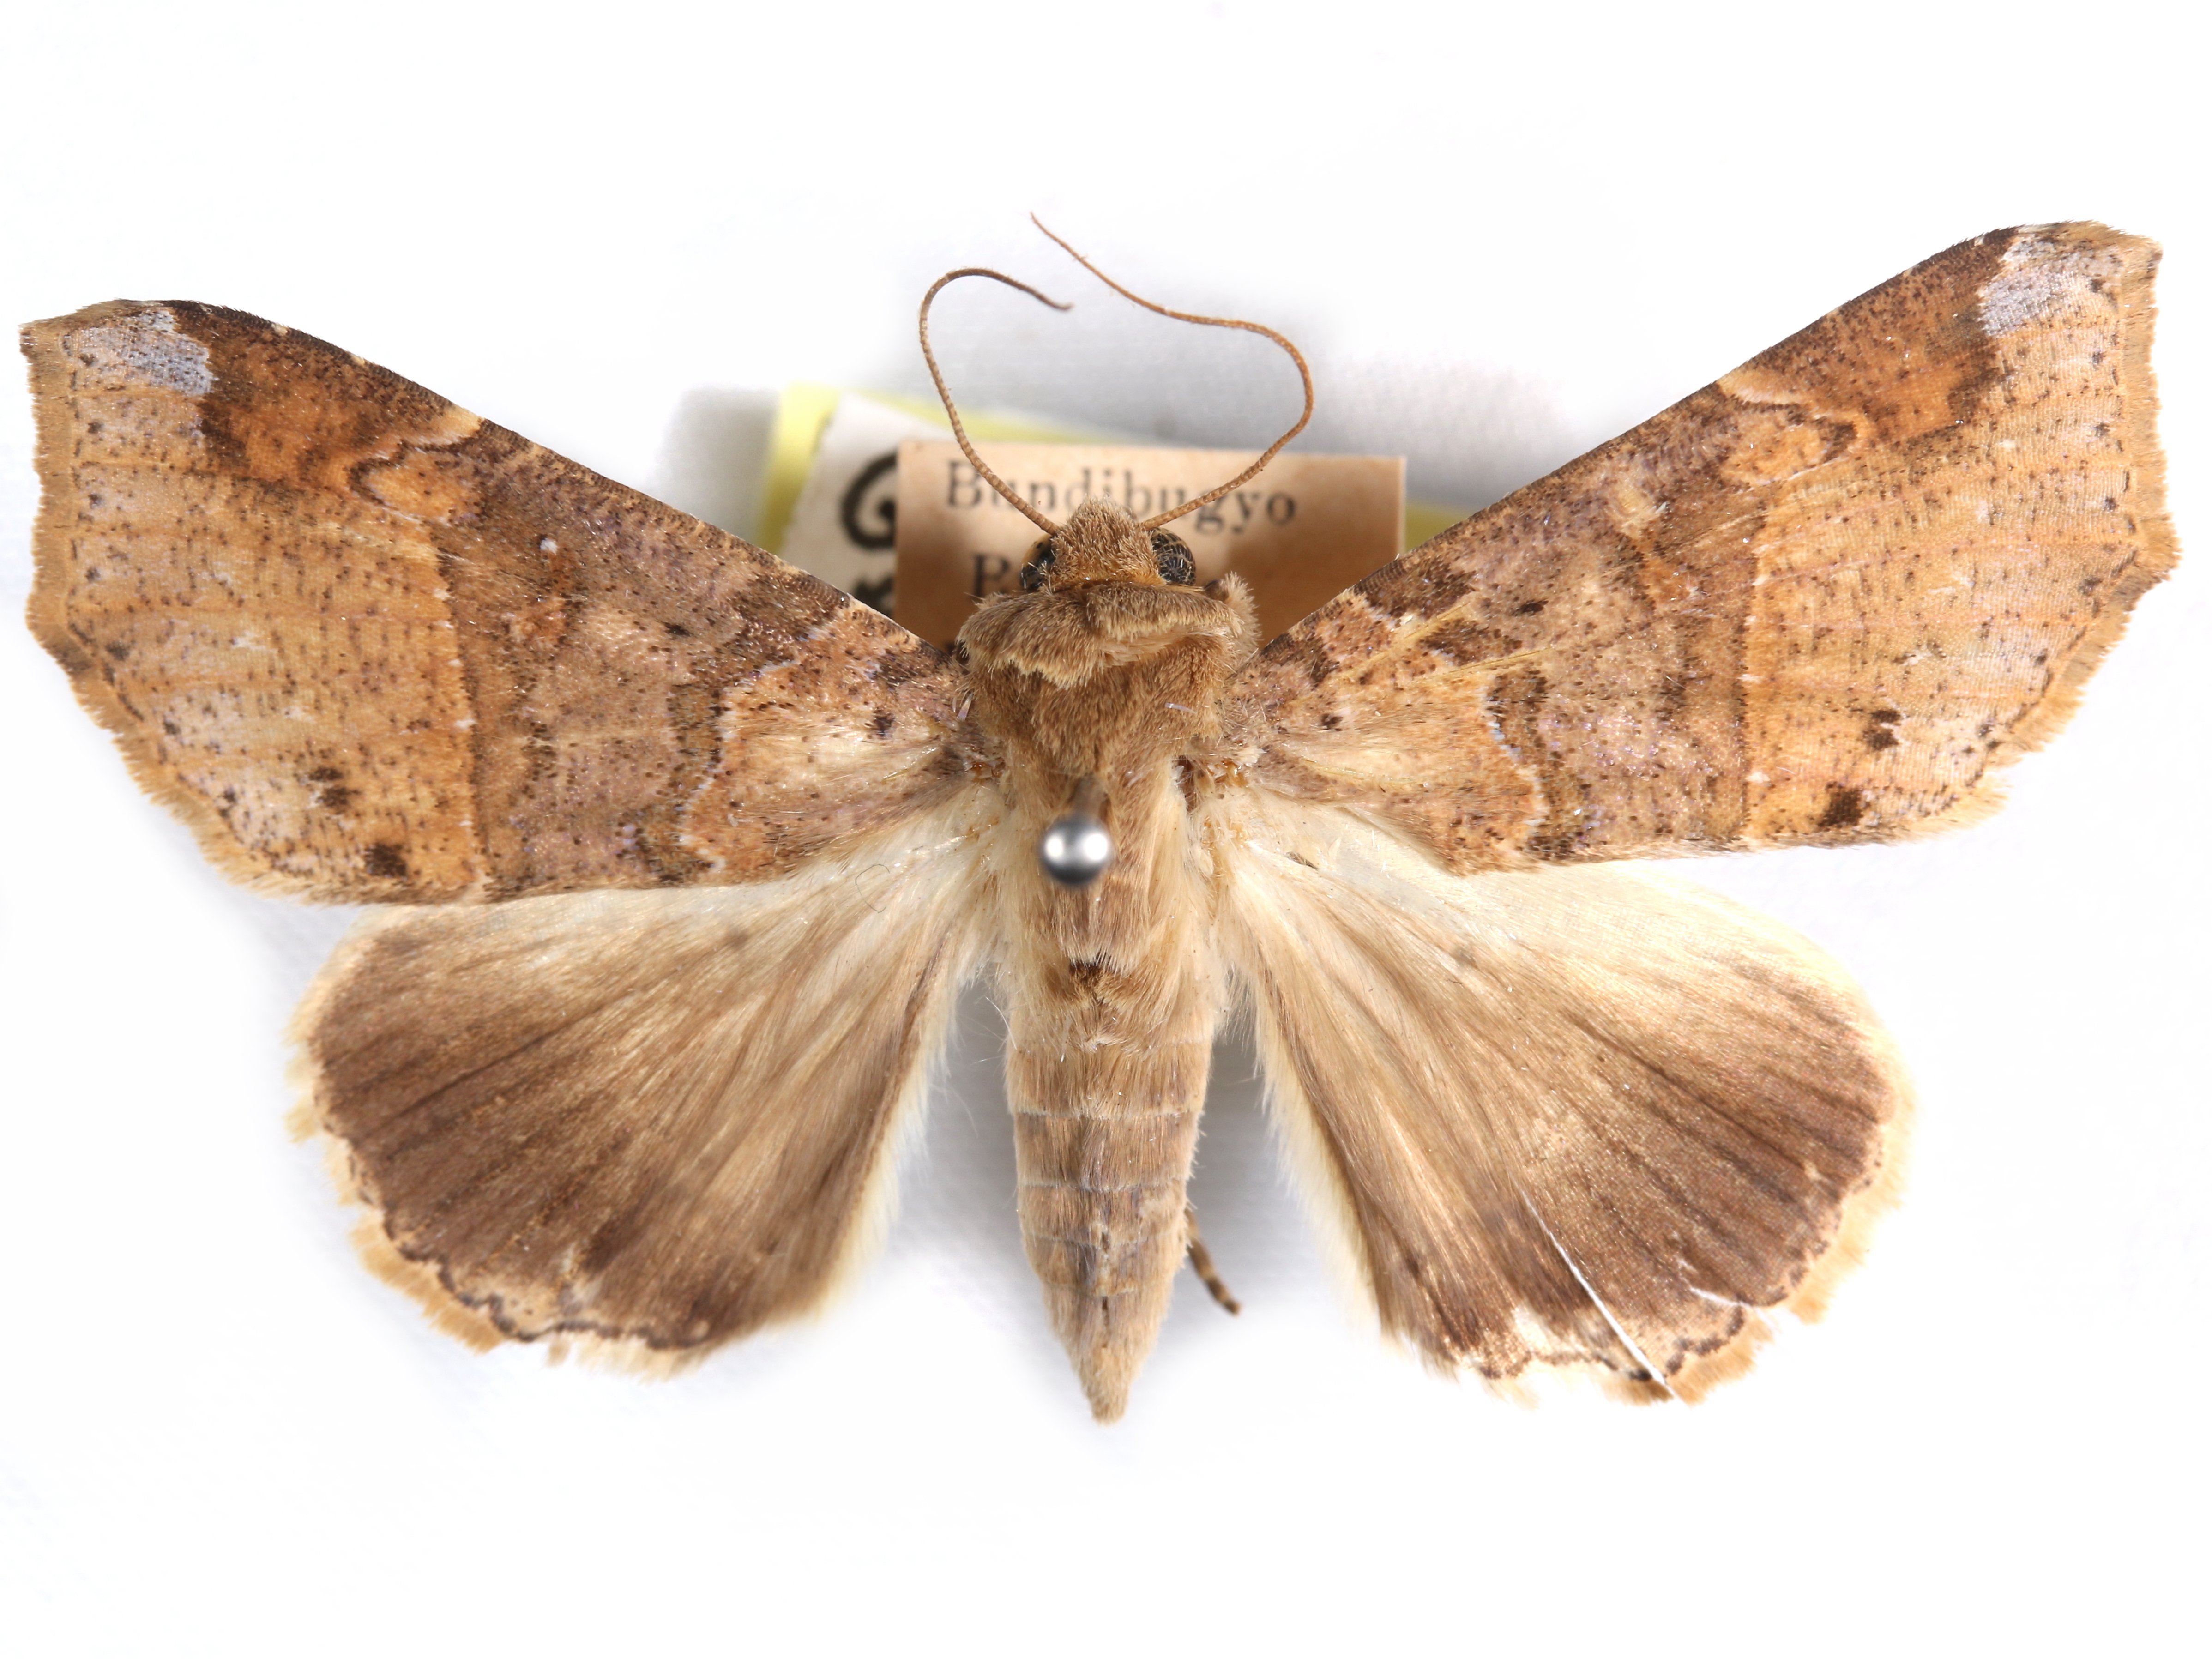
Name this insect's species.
Giria bubastis
